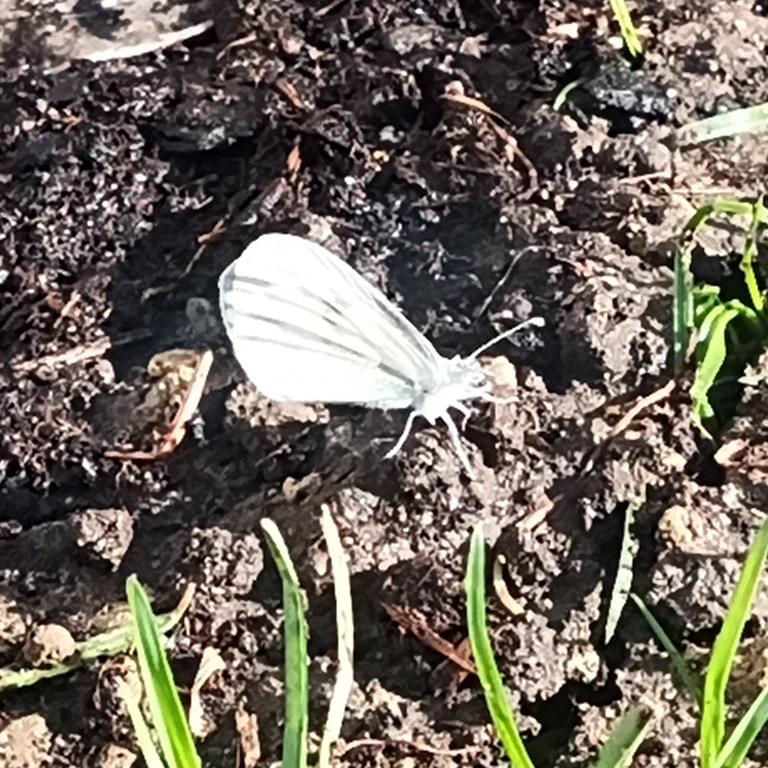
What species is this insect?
Leptidea sinapis/juvernica
